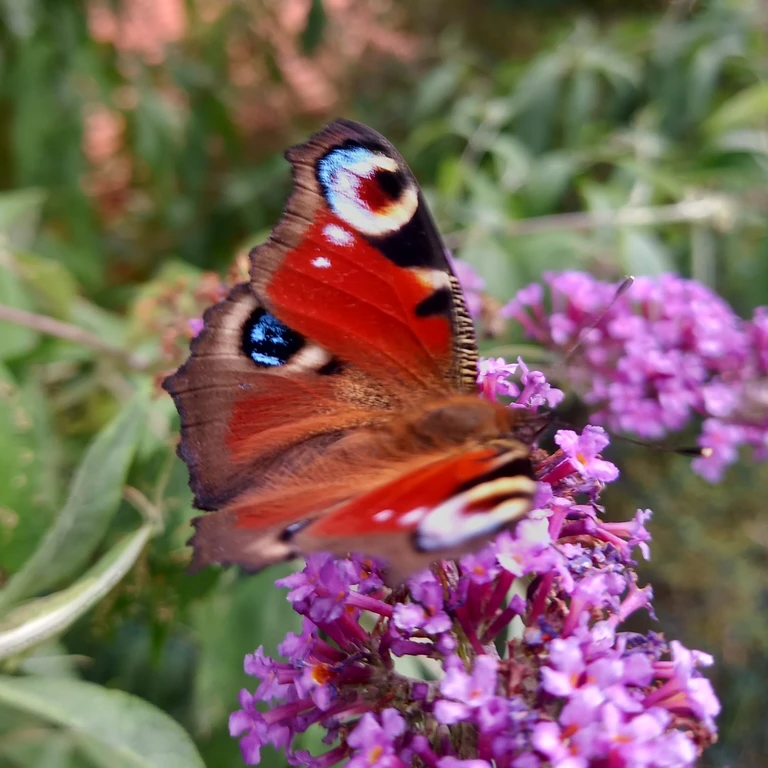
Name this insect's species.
Aglais io
